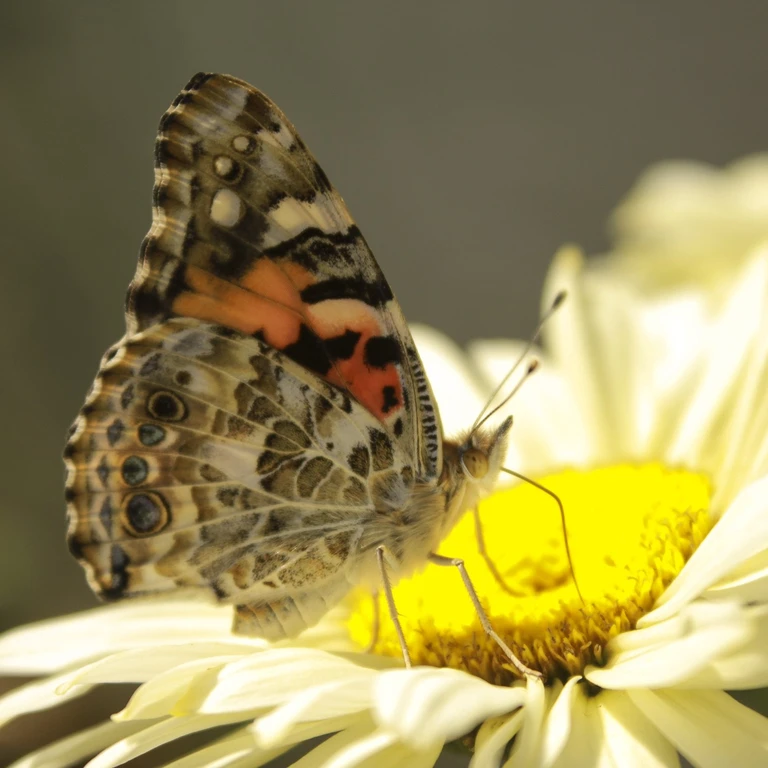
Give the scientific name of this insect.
Vanessa cardui
